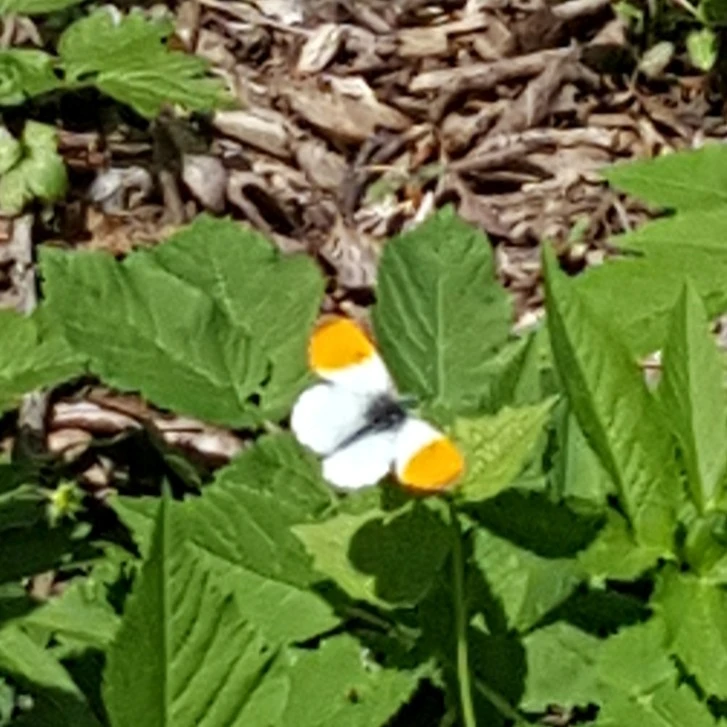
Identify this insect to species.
Anthocharis cardamines
